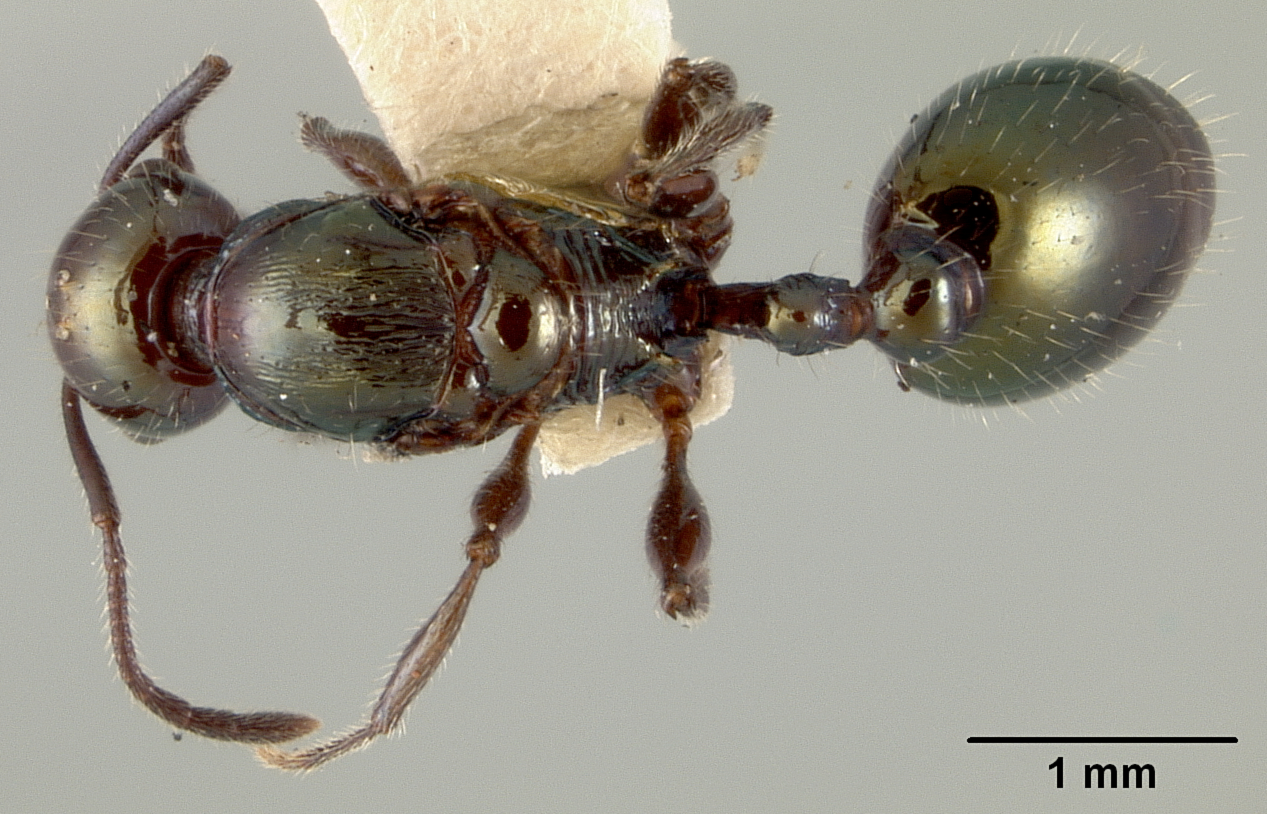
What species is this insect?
Macromischa wheeleri
